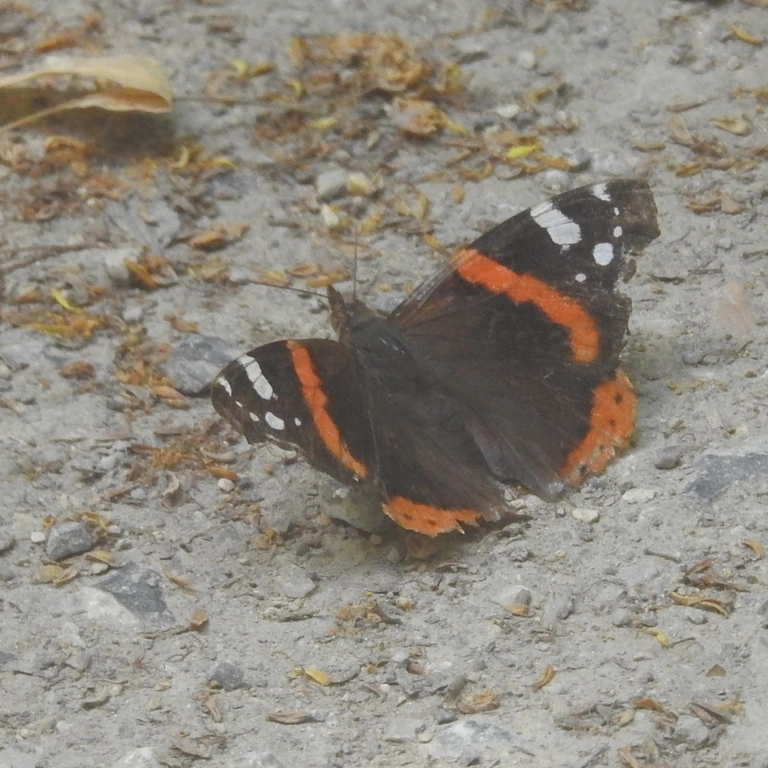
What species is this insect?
Vanessa atalanta
